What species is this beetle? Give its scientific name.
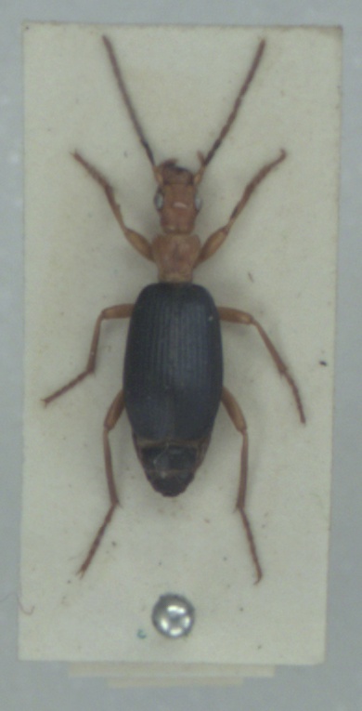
Brachinus crepitans
